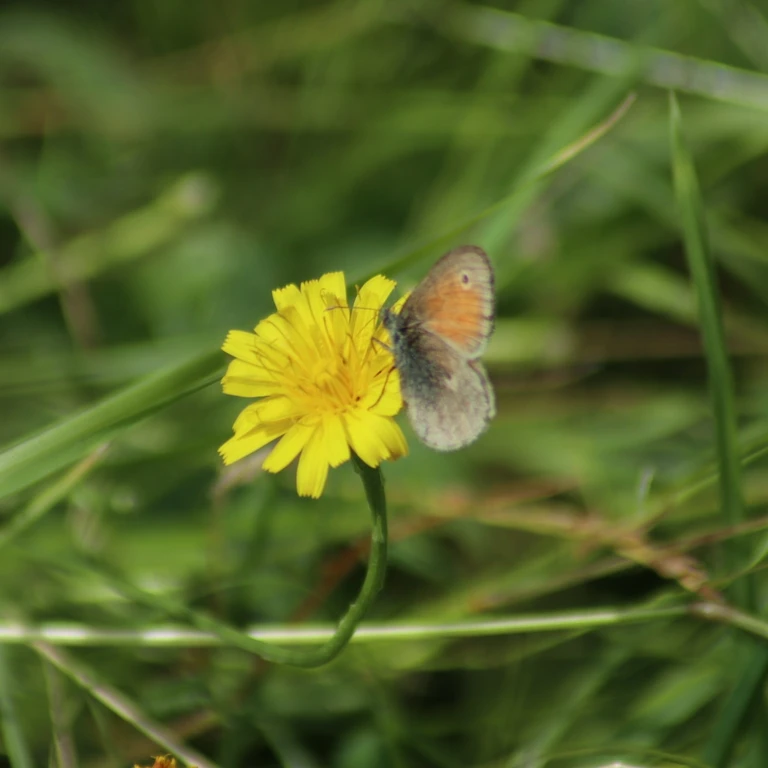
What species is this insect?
Coenonympha pamphilus
